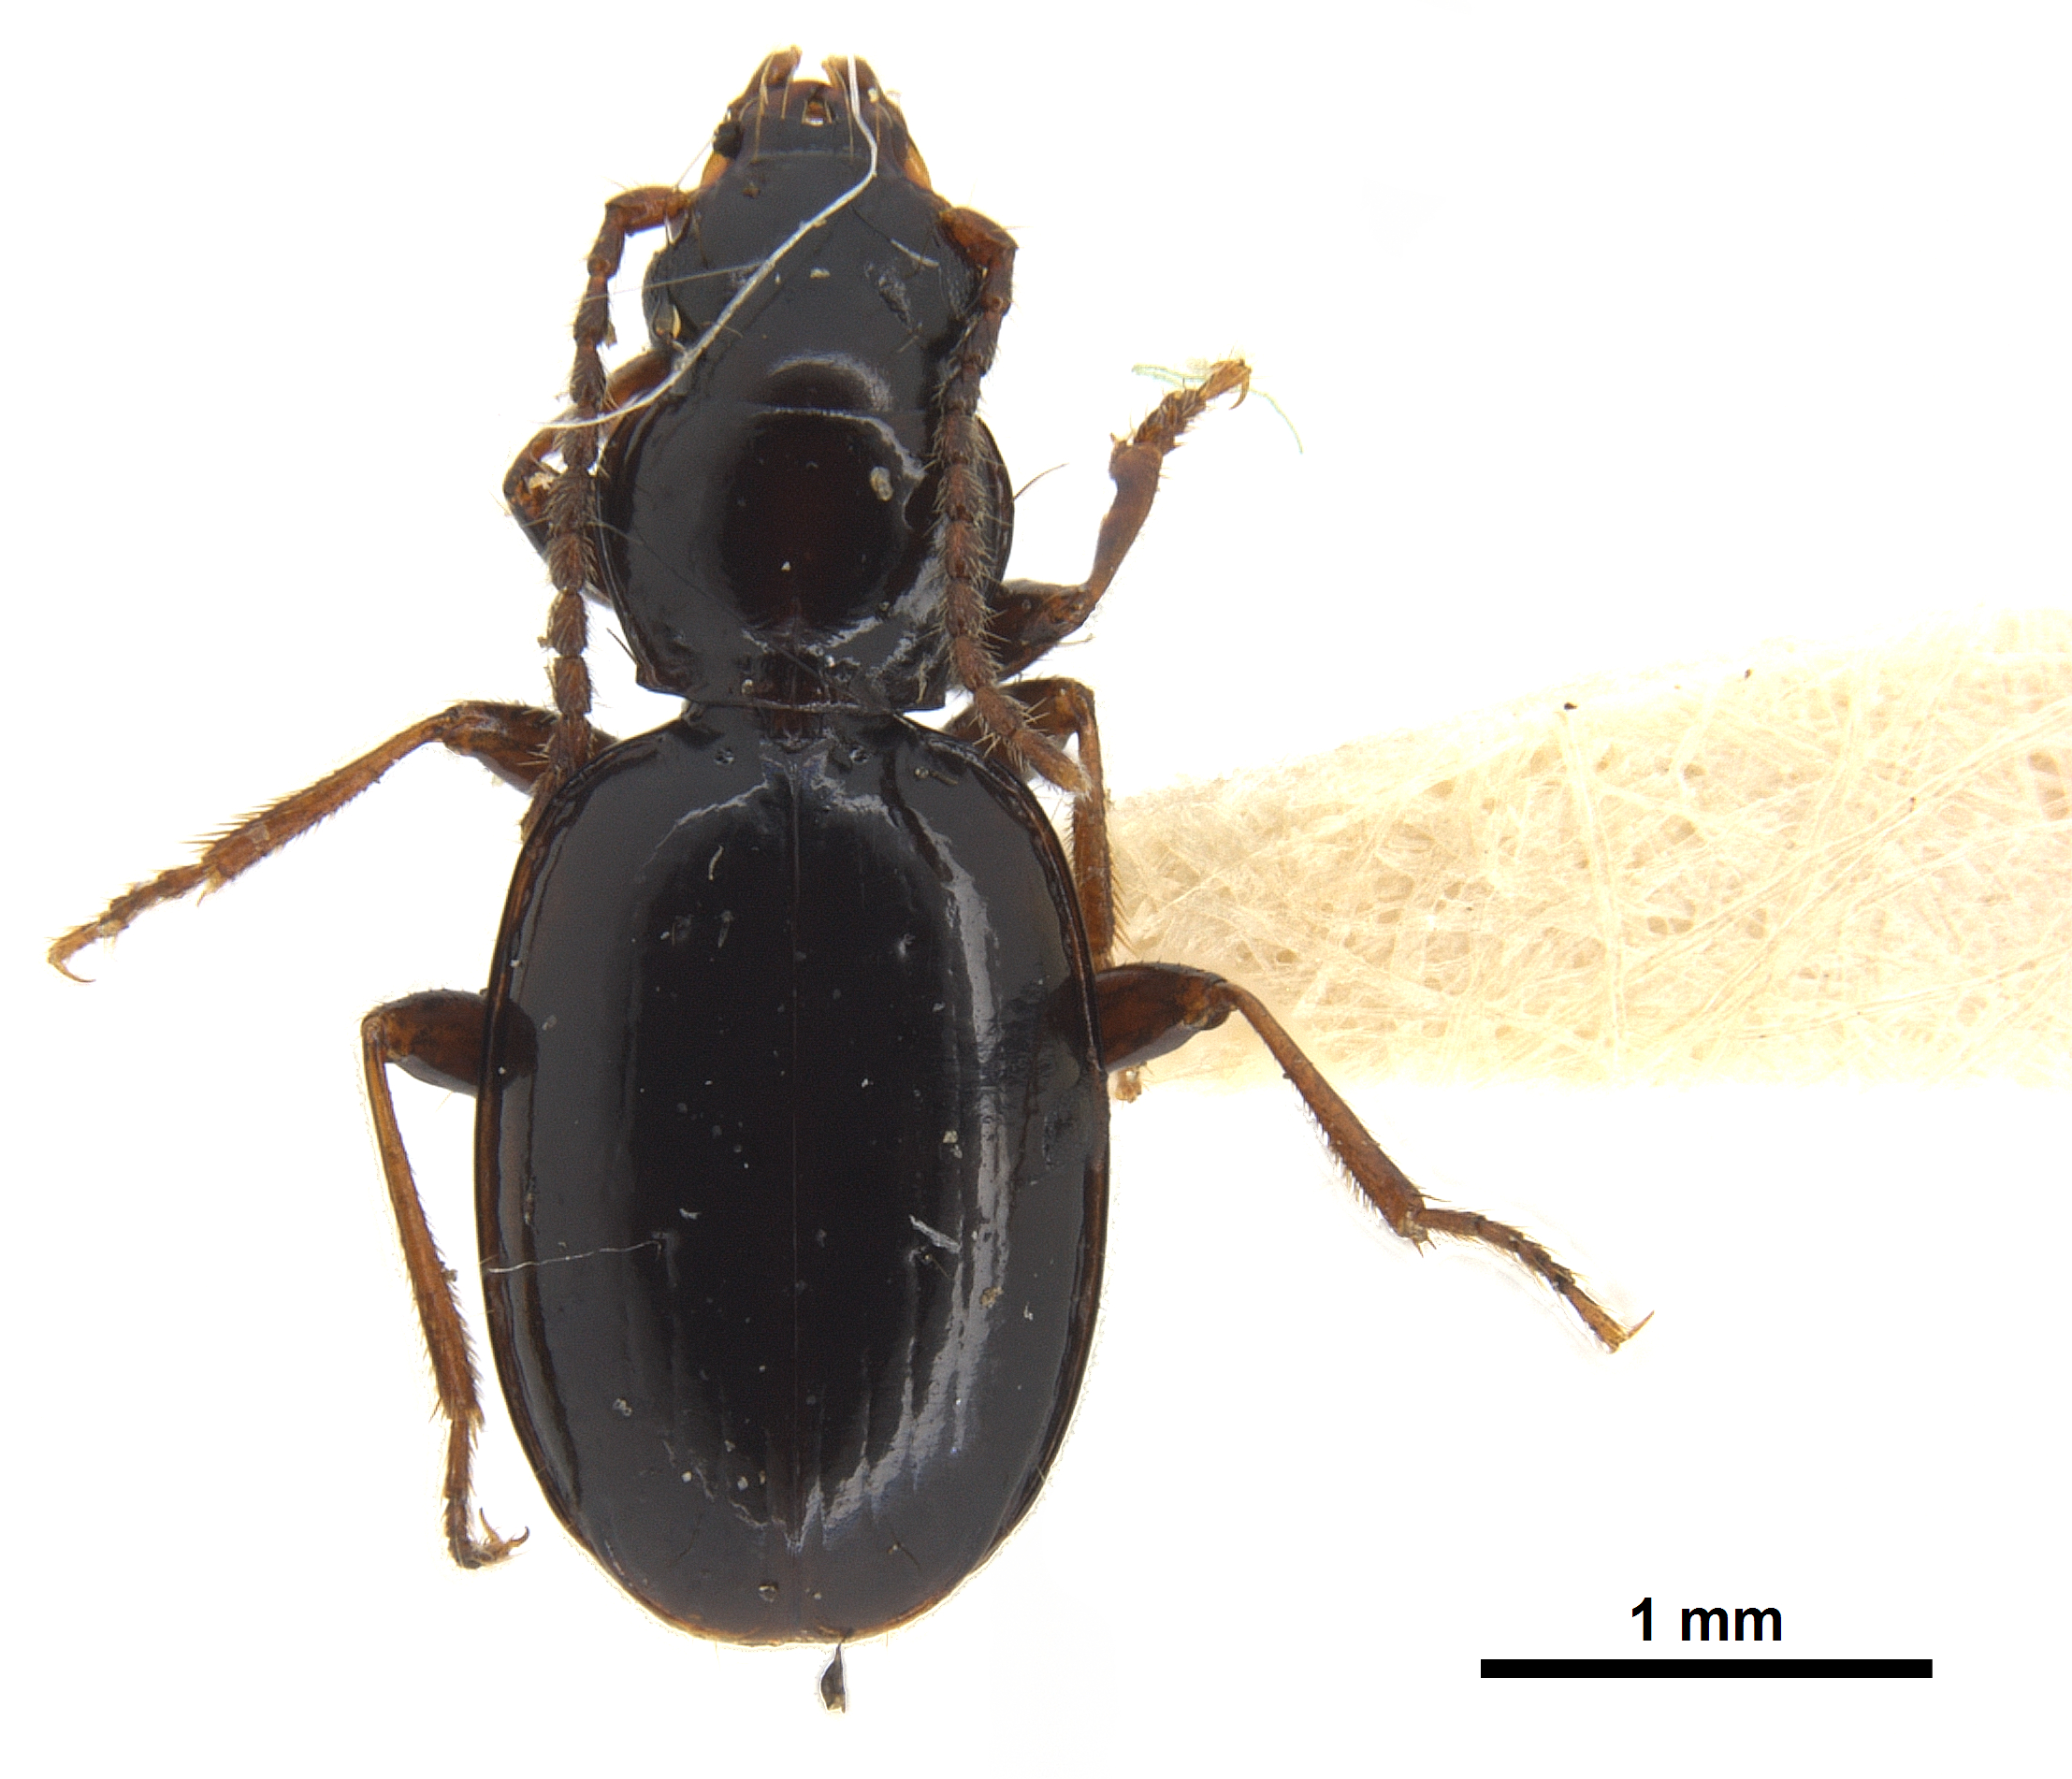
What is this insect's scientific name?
Trechus glacialis
